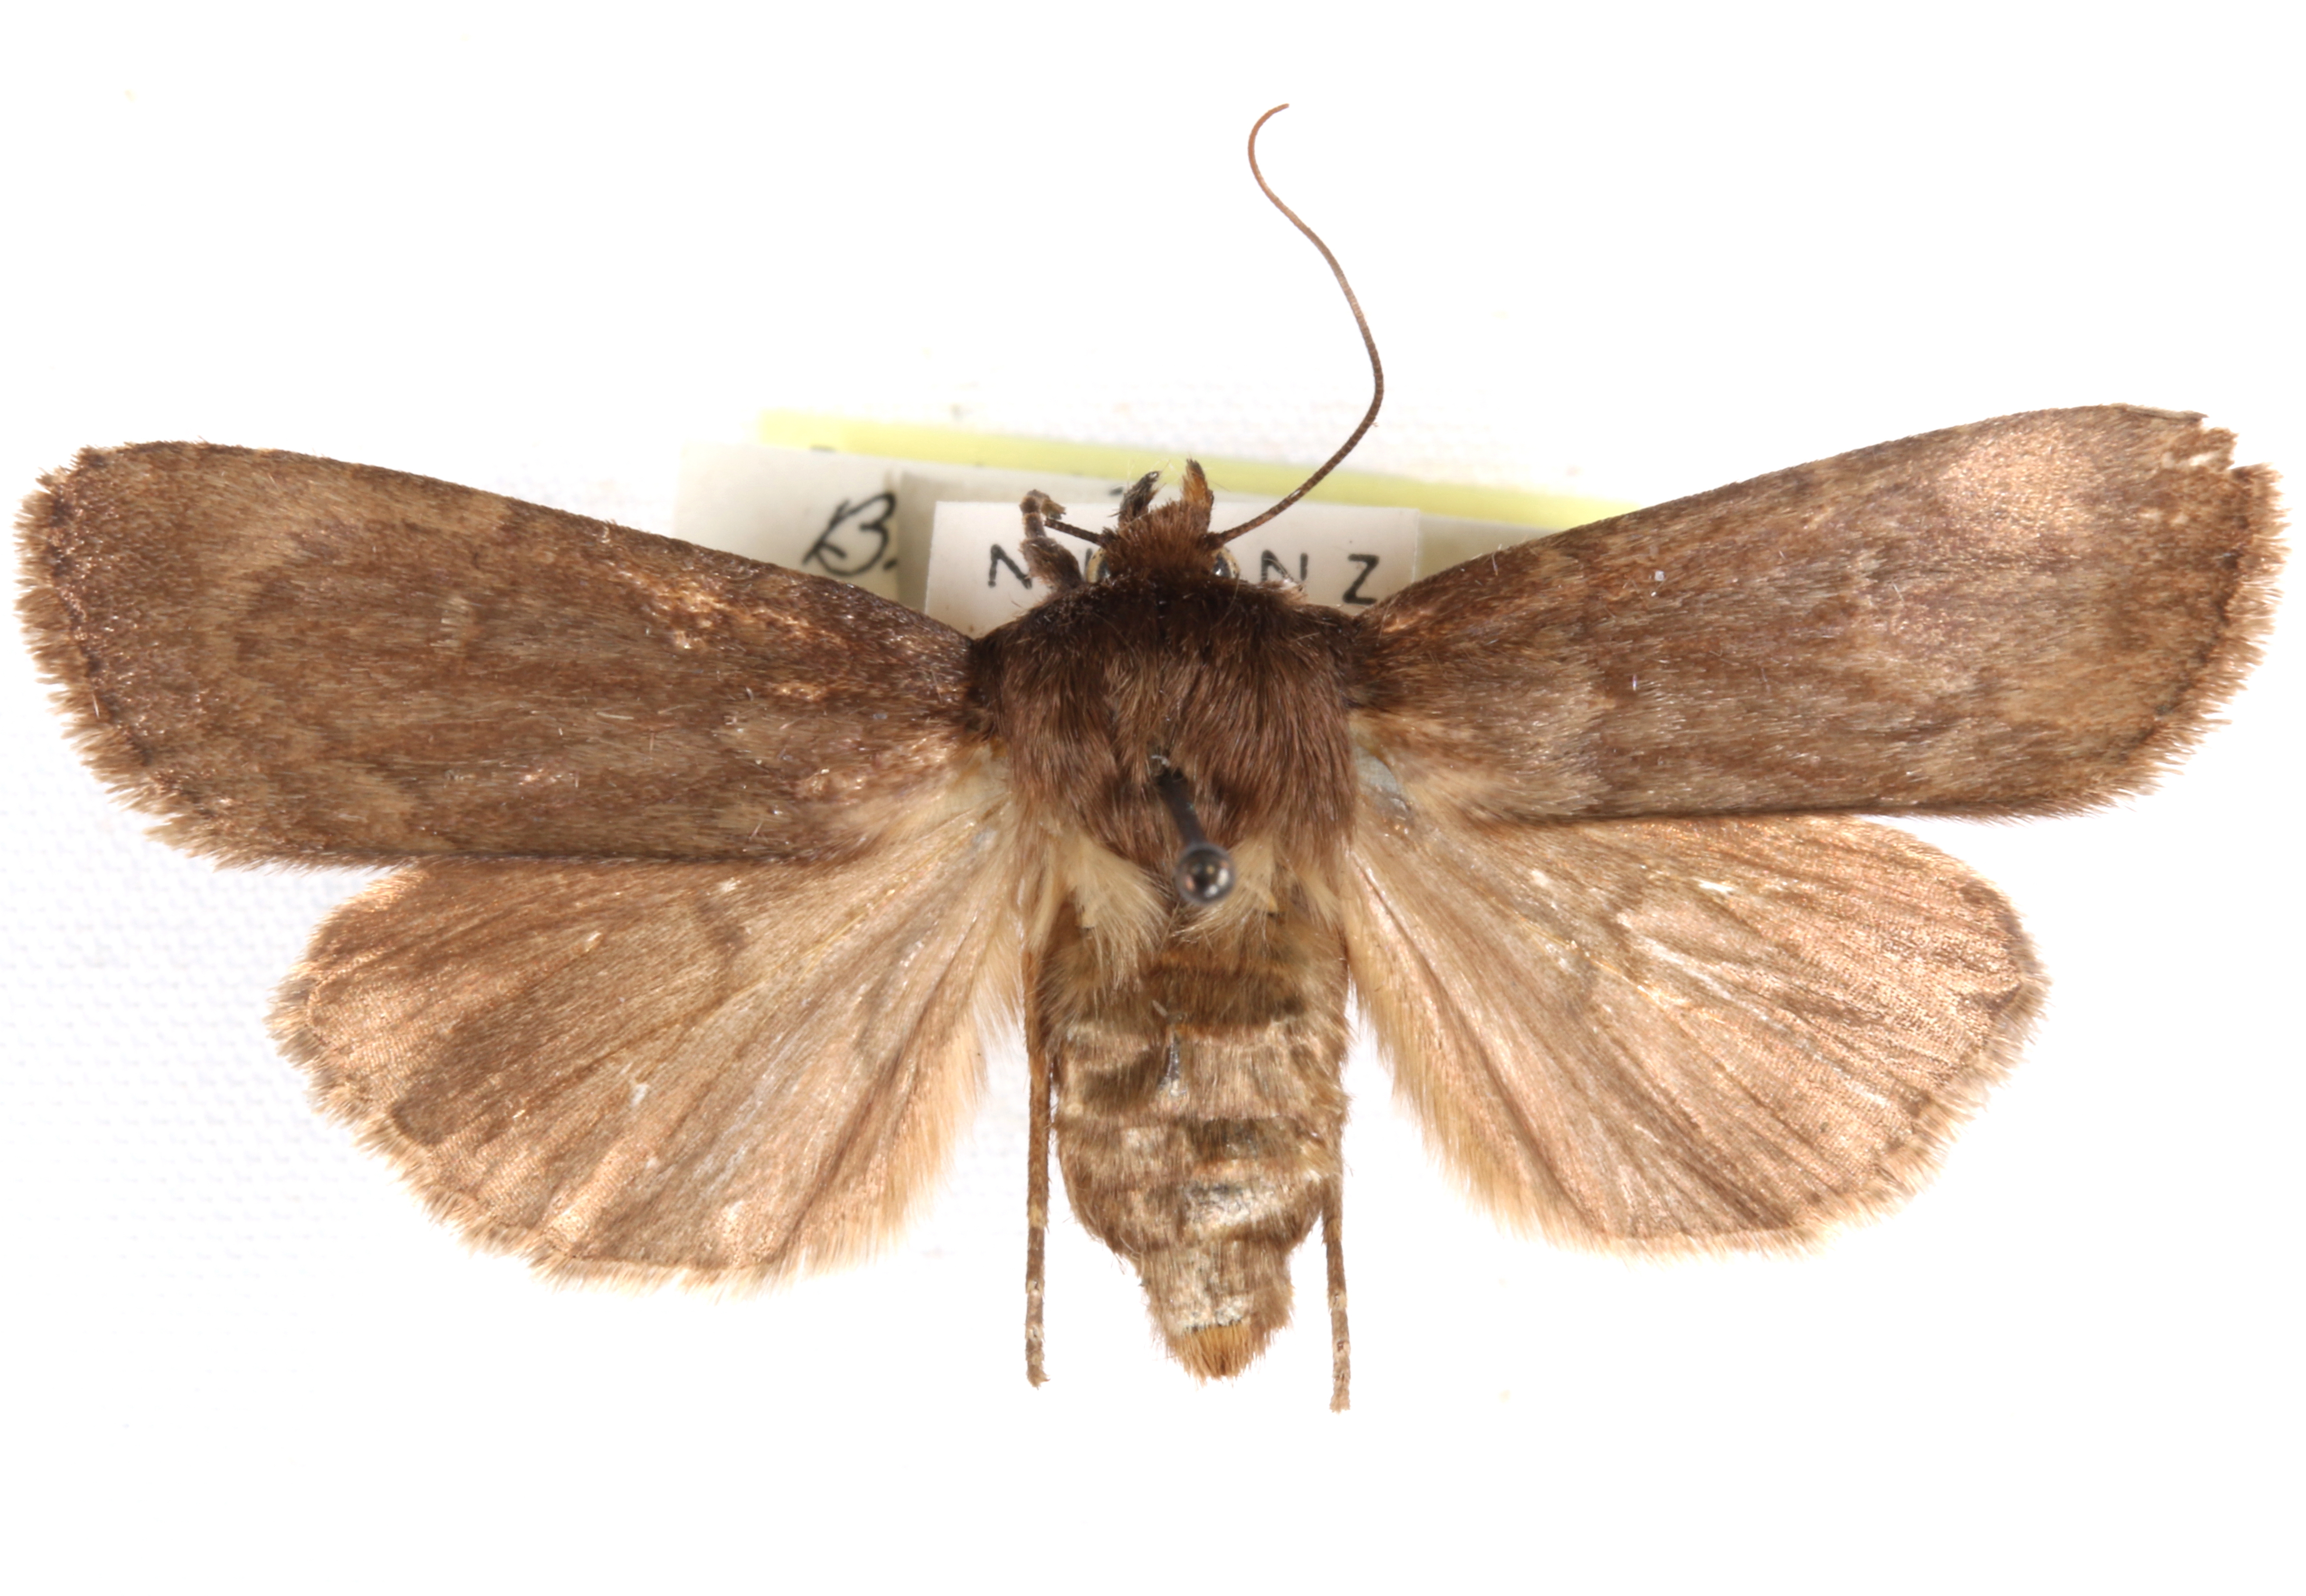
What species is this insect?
Bityla defigurata
